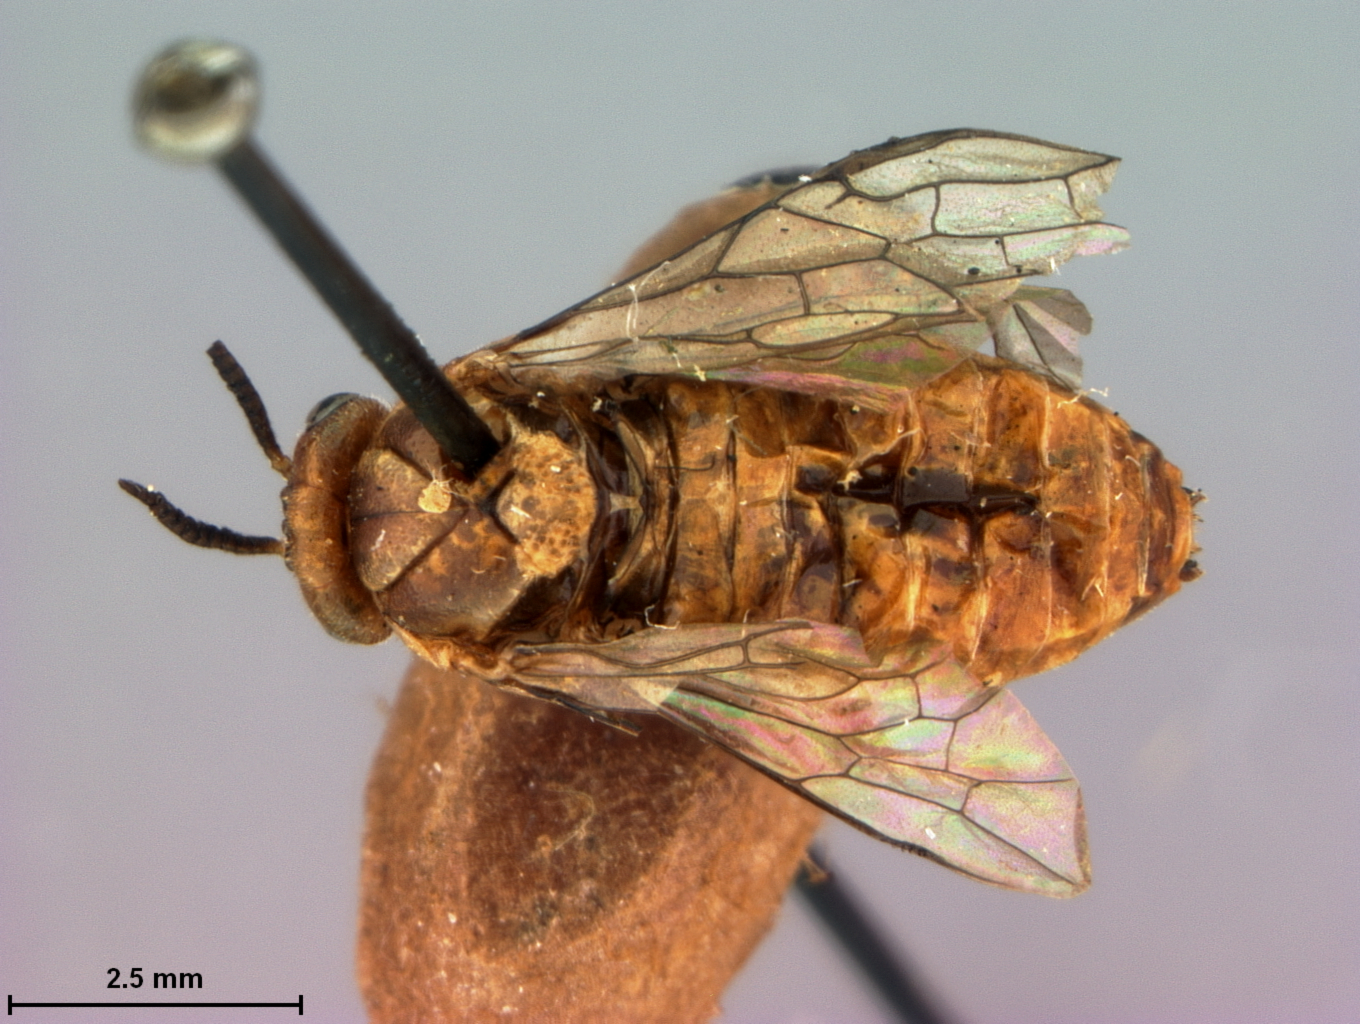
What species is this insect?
Neodiprion excitans
